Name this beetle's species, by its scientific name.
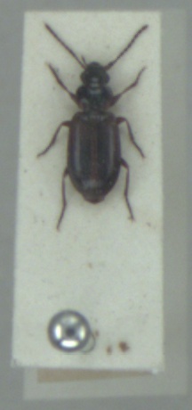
Dicheirotrichus cognatus
